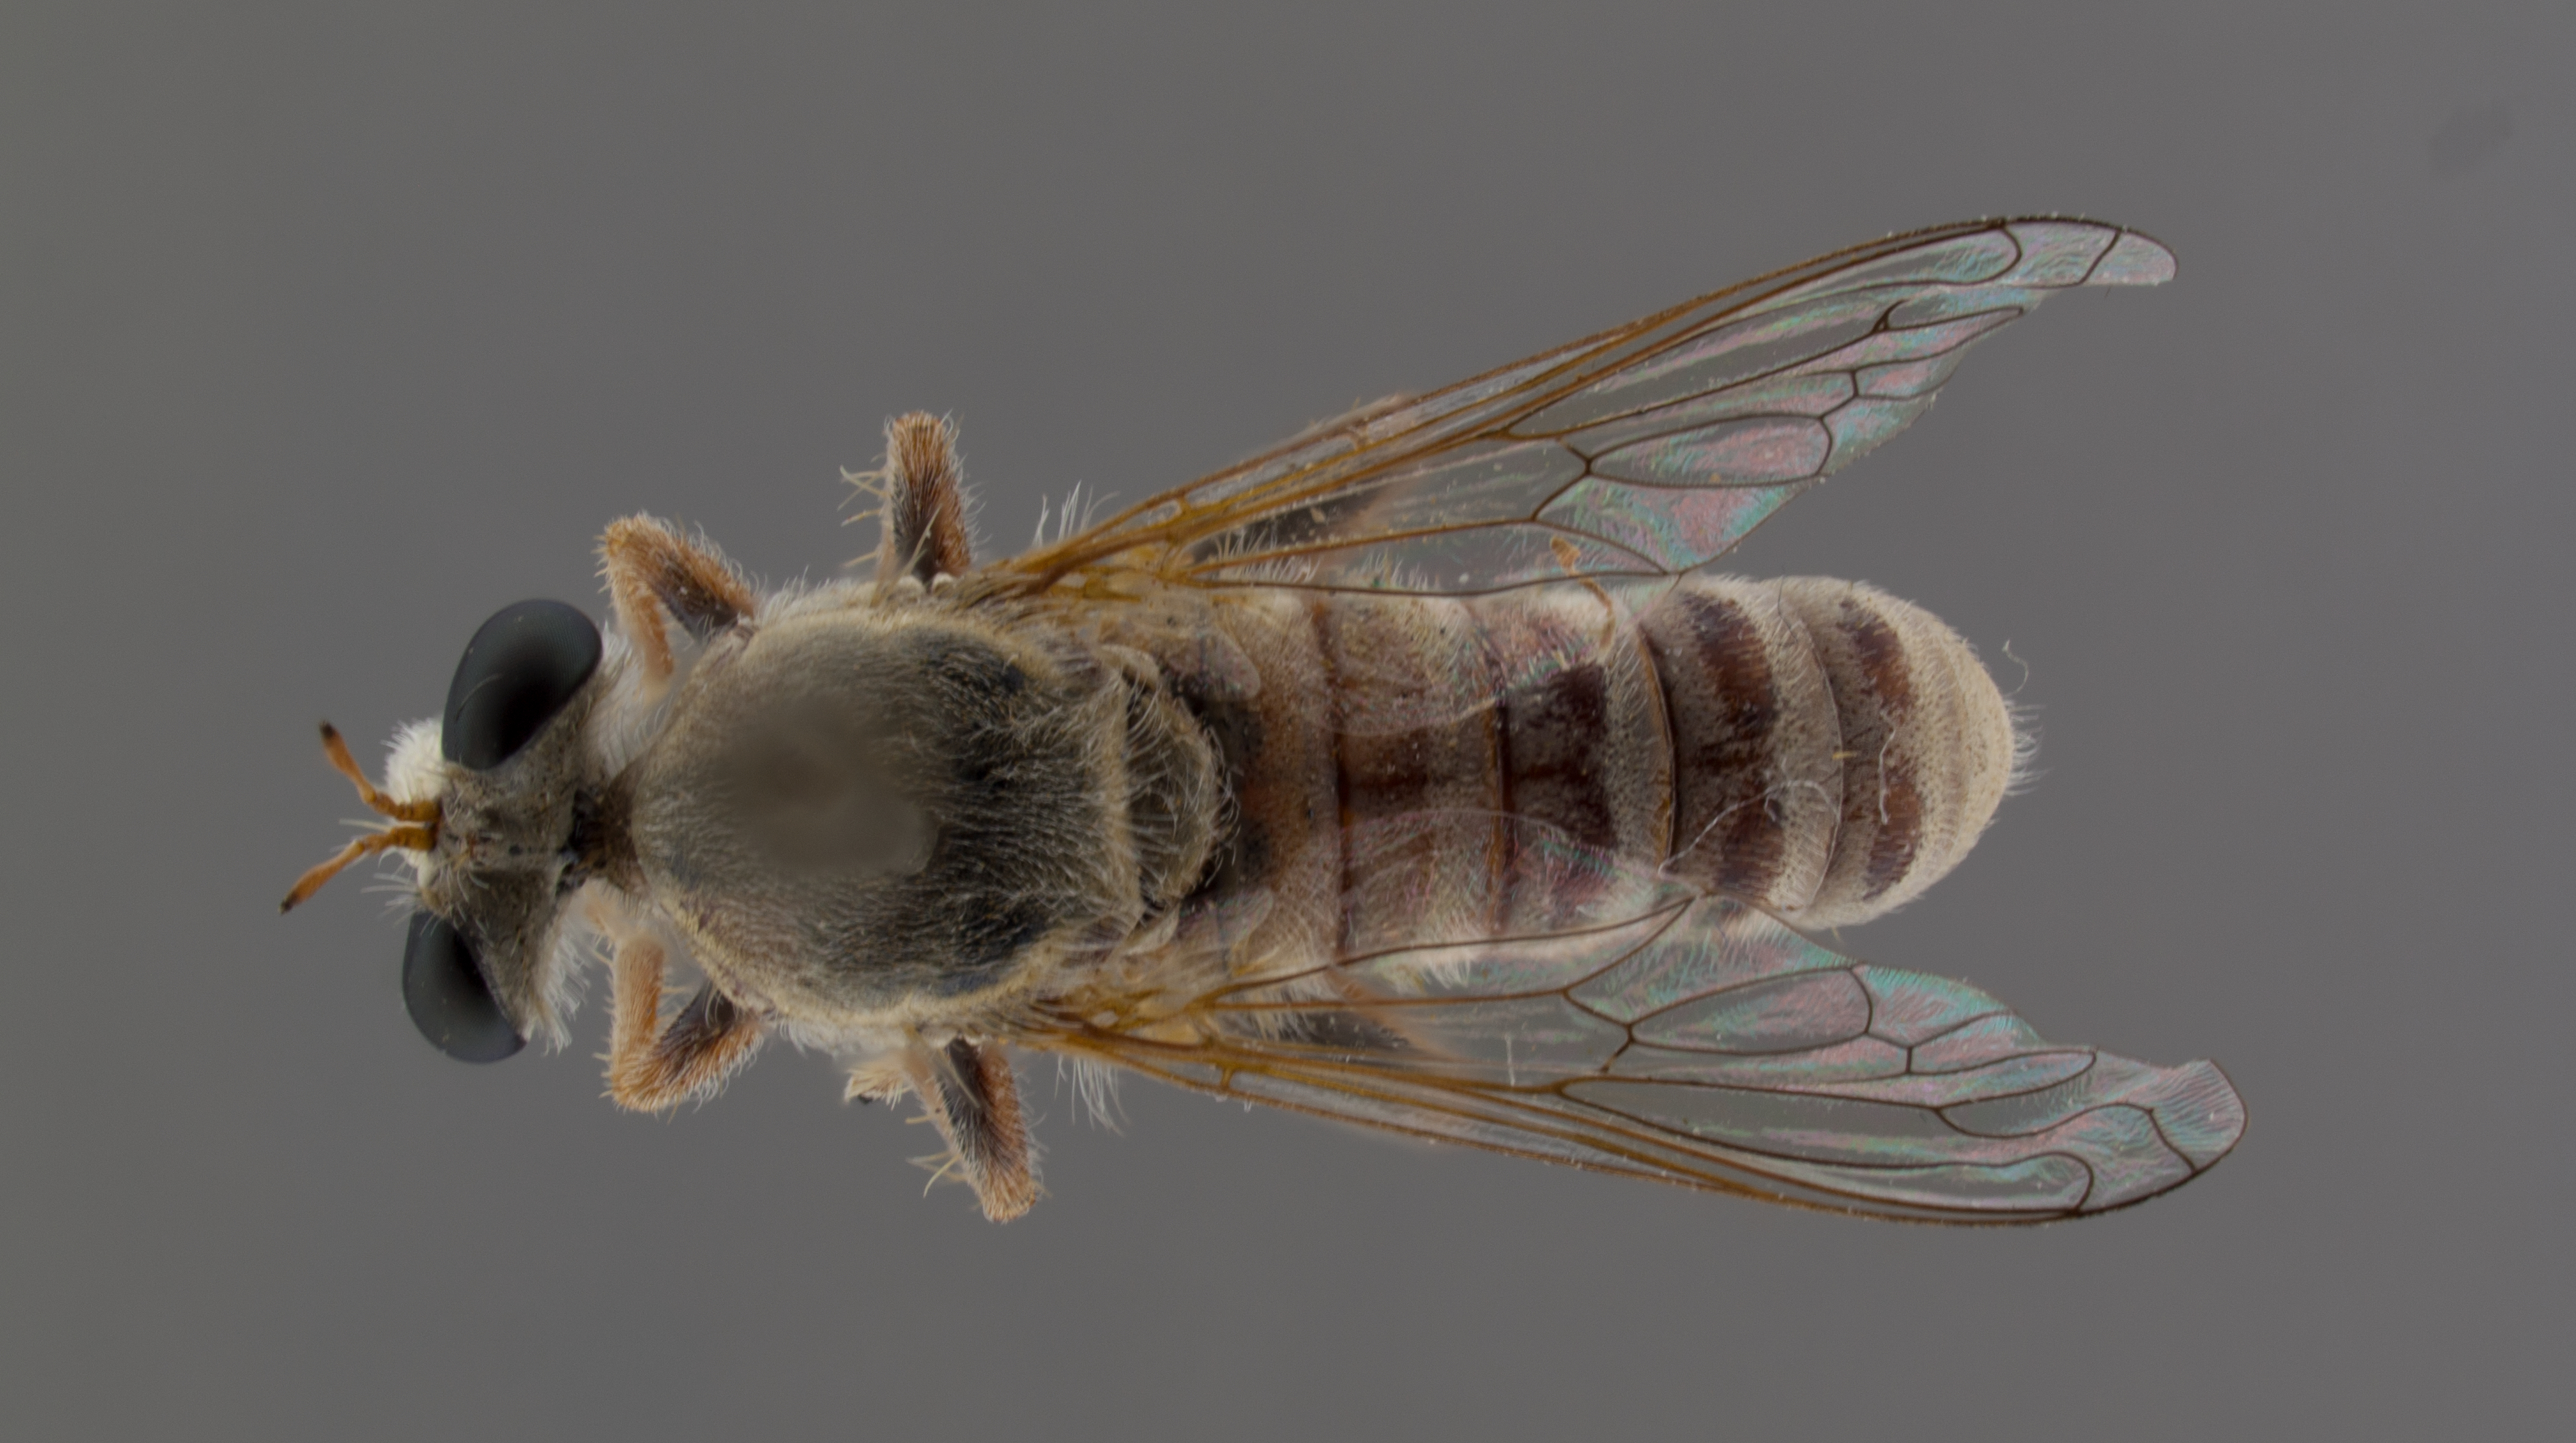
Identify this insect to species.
Trichardis picta
